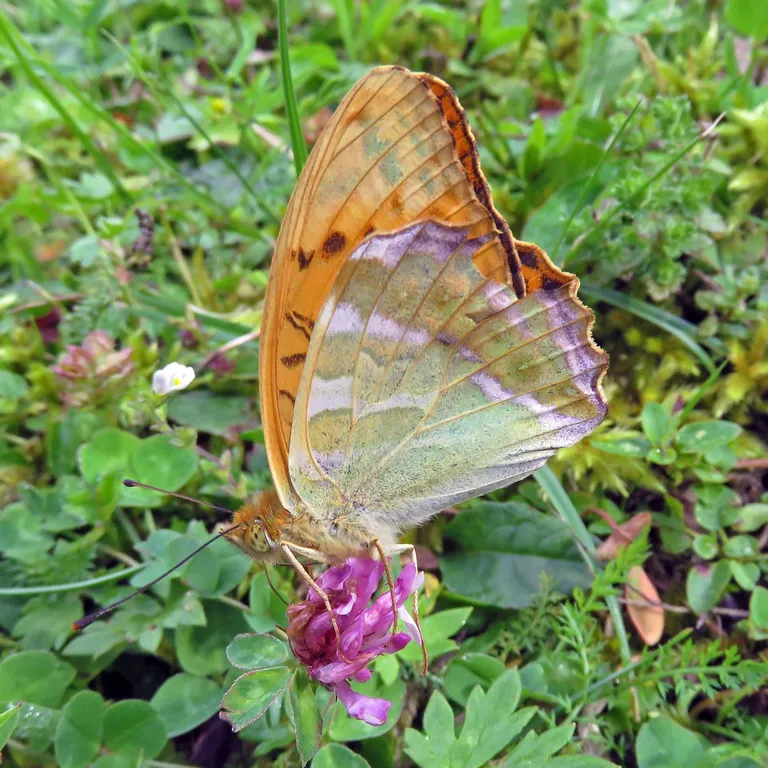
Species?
Argynnis paphia
